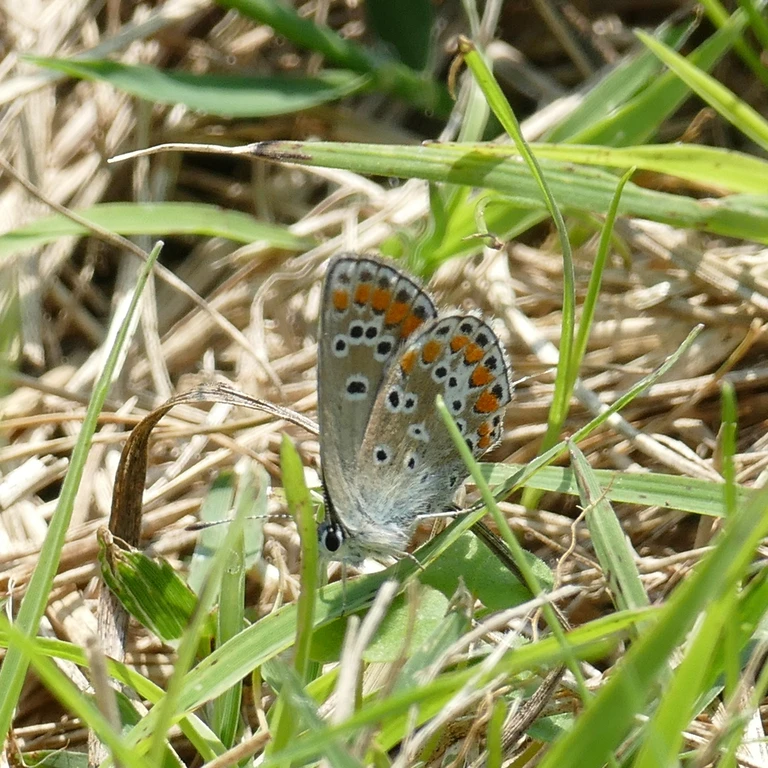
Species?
Aricia agestis/artaxerxes
